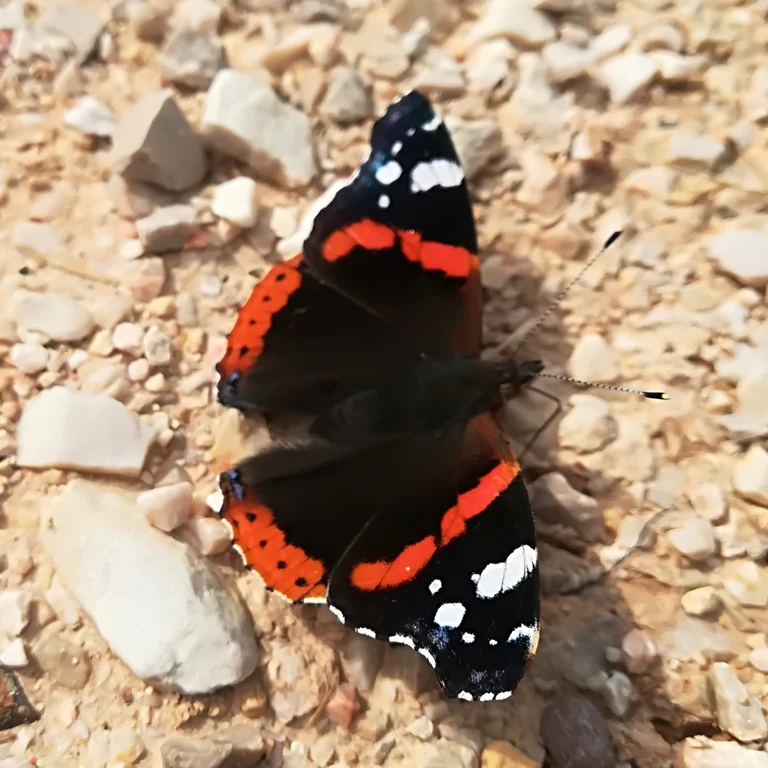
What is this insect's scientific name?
Vanessa atalanta
